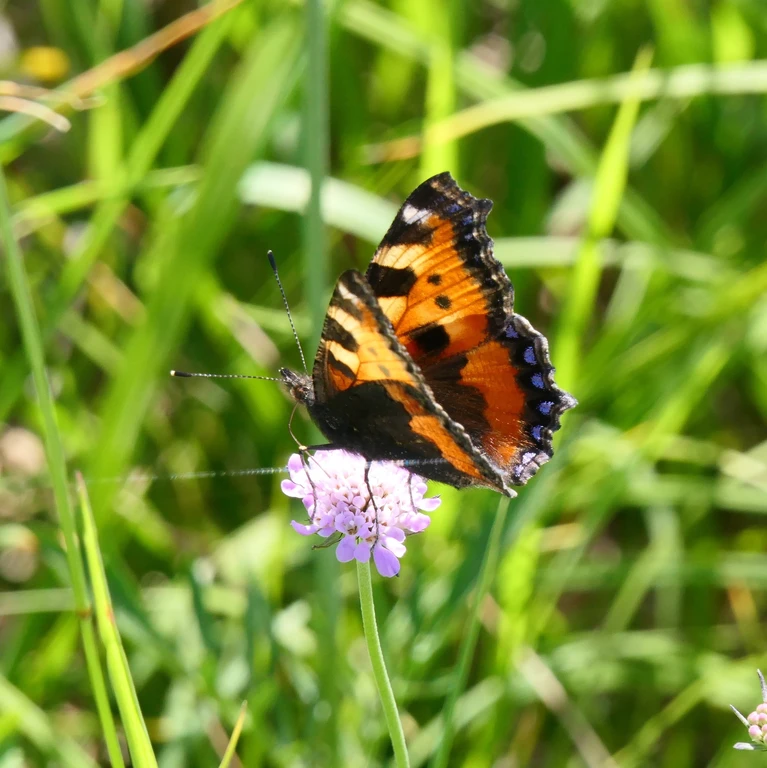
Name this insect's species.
Aglais urticae
